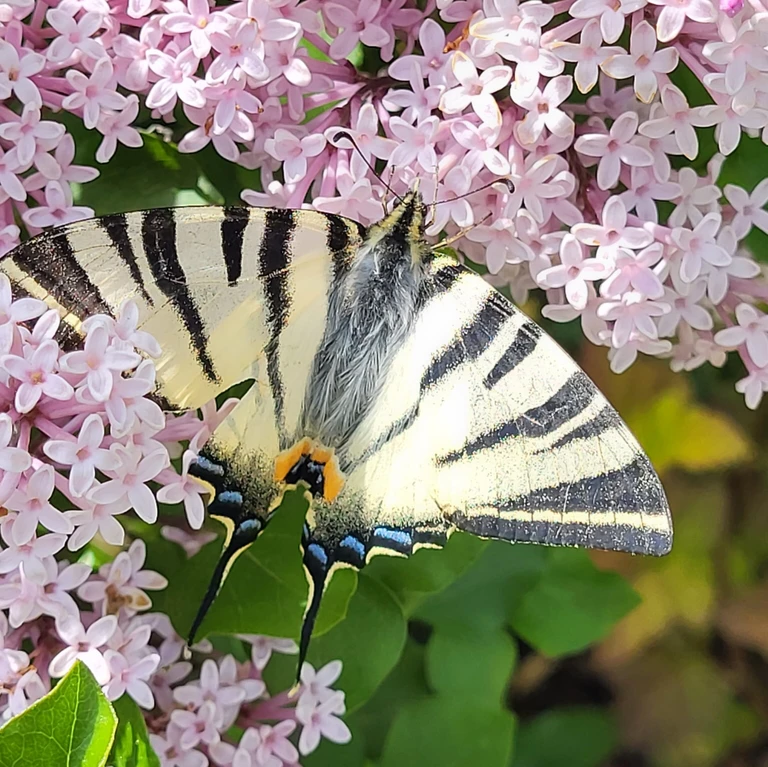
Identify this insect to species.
Iphiclides podalirius
